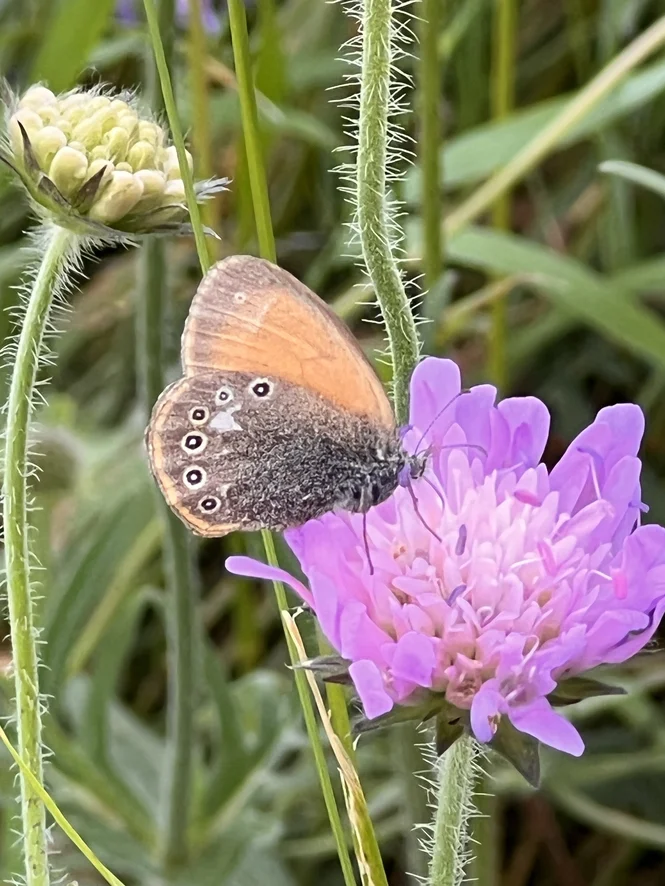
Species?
Coenonympha glycerion (also Coenonympha iphis)
